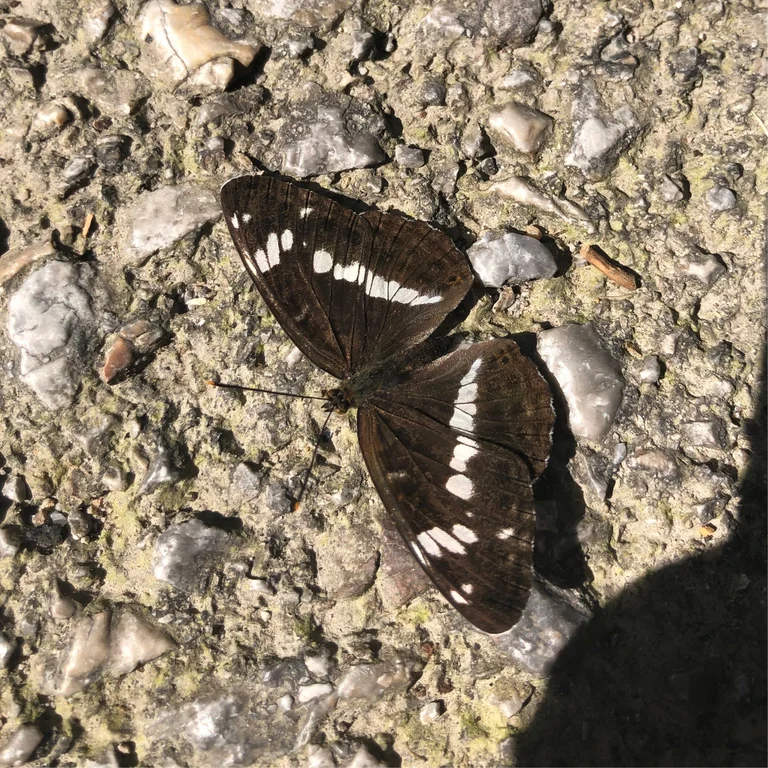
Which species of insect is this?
Limenitis camilla (also Ladoga camilla)
